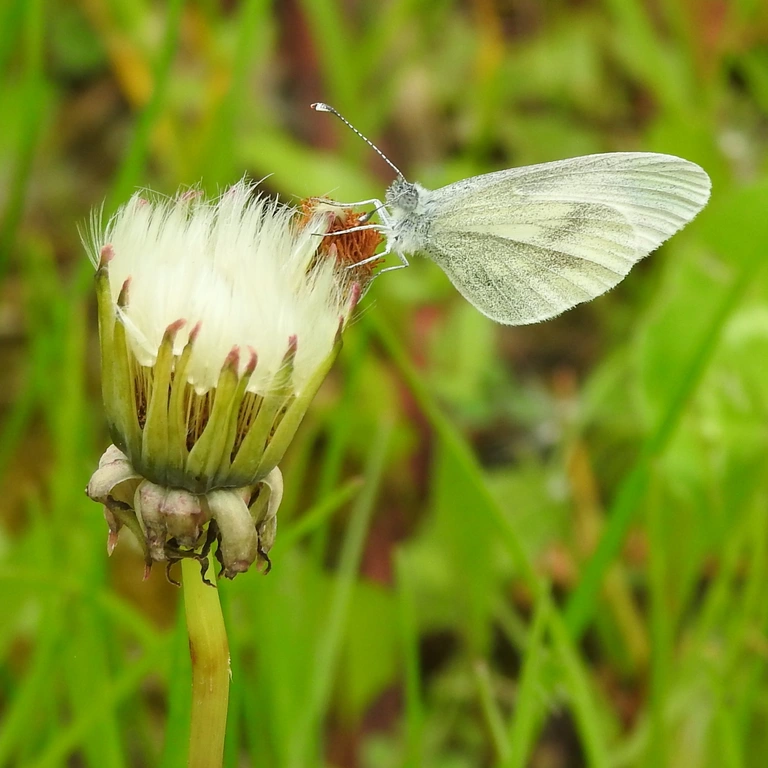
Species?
Leptidea sinapis/juvernica
